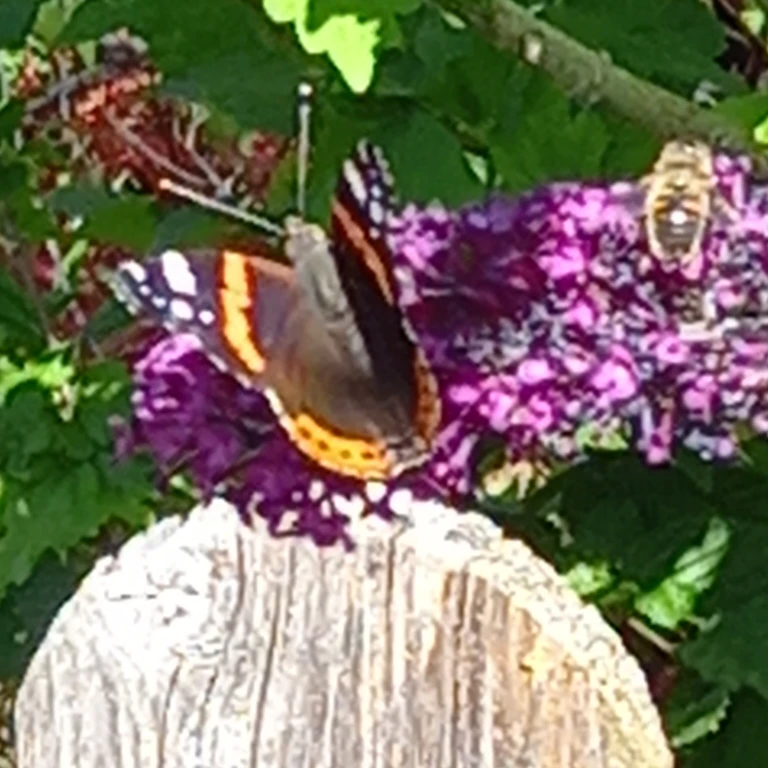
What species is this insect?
Vanessa atalanta
